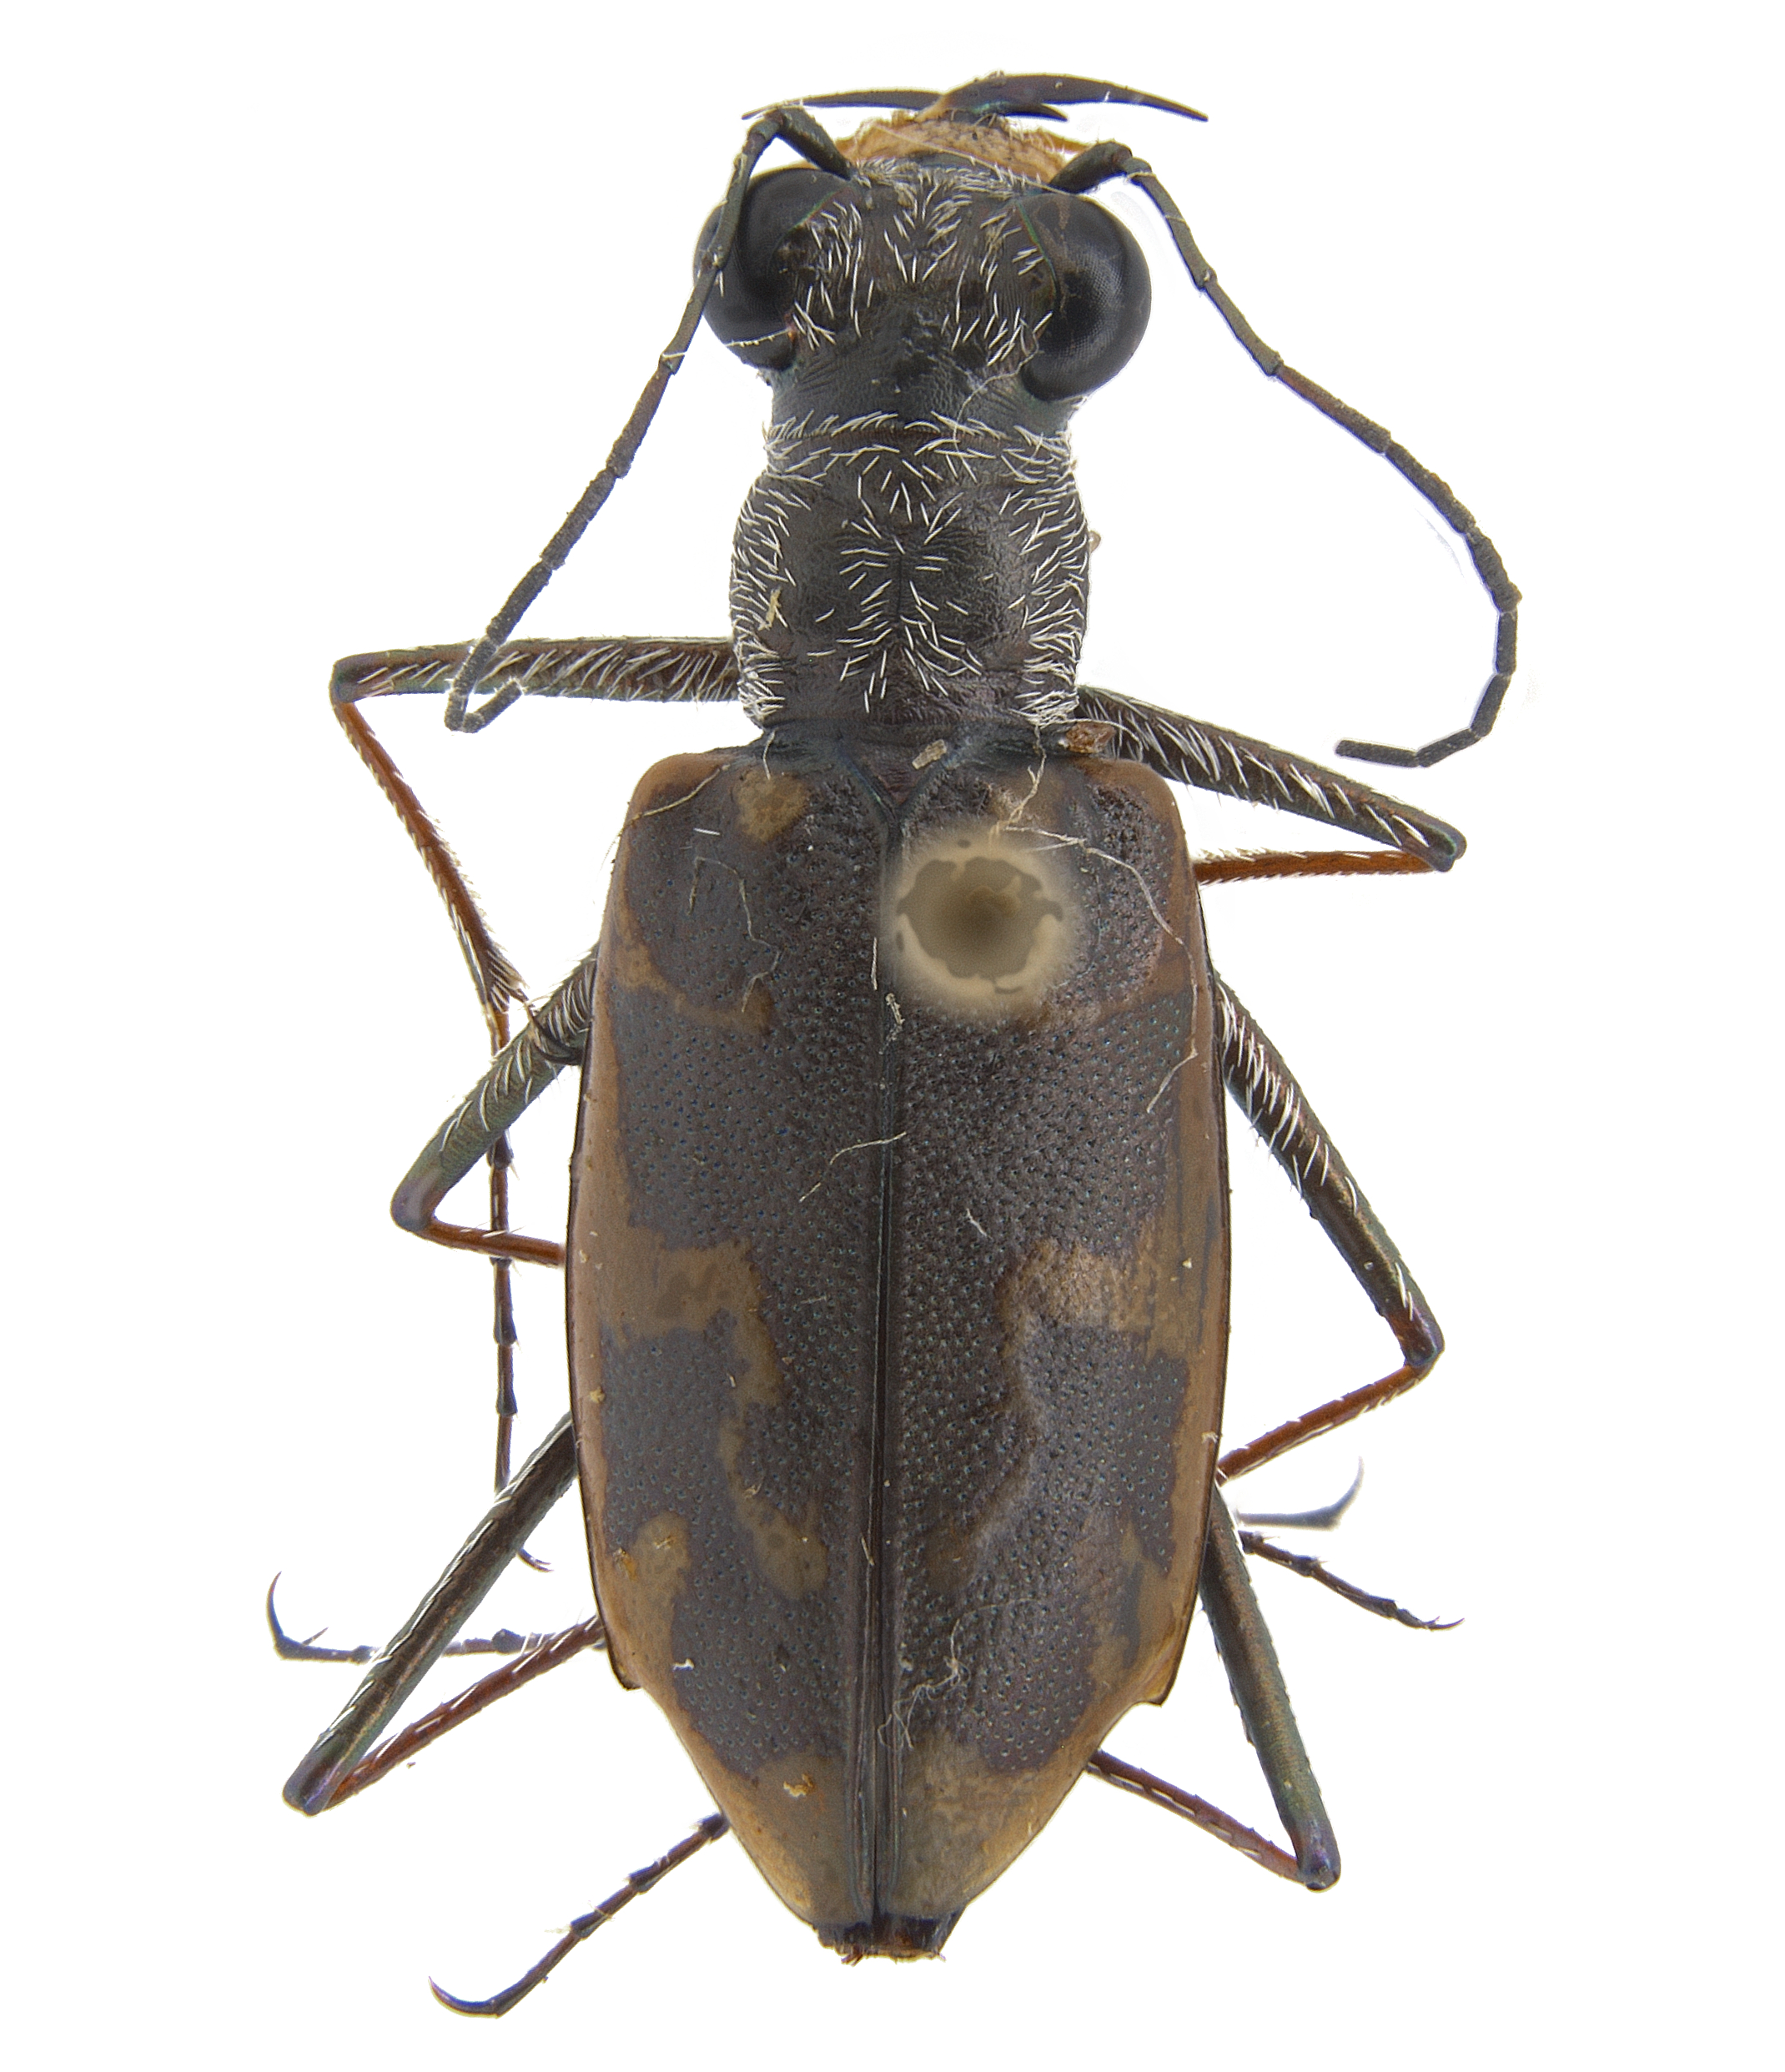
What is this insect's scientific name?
Ellipsoptera puritana
